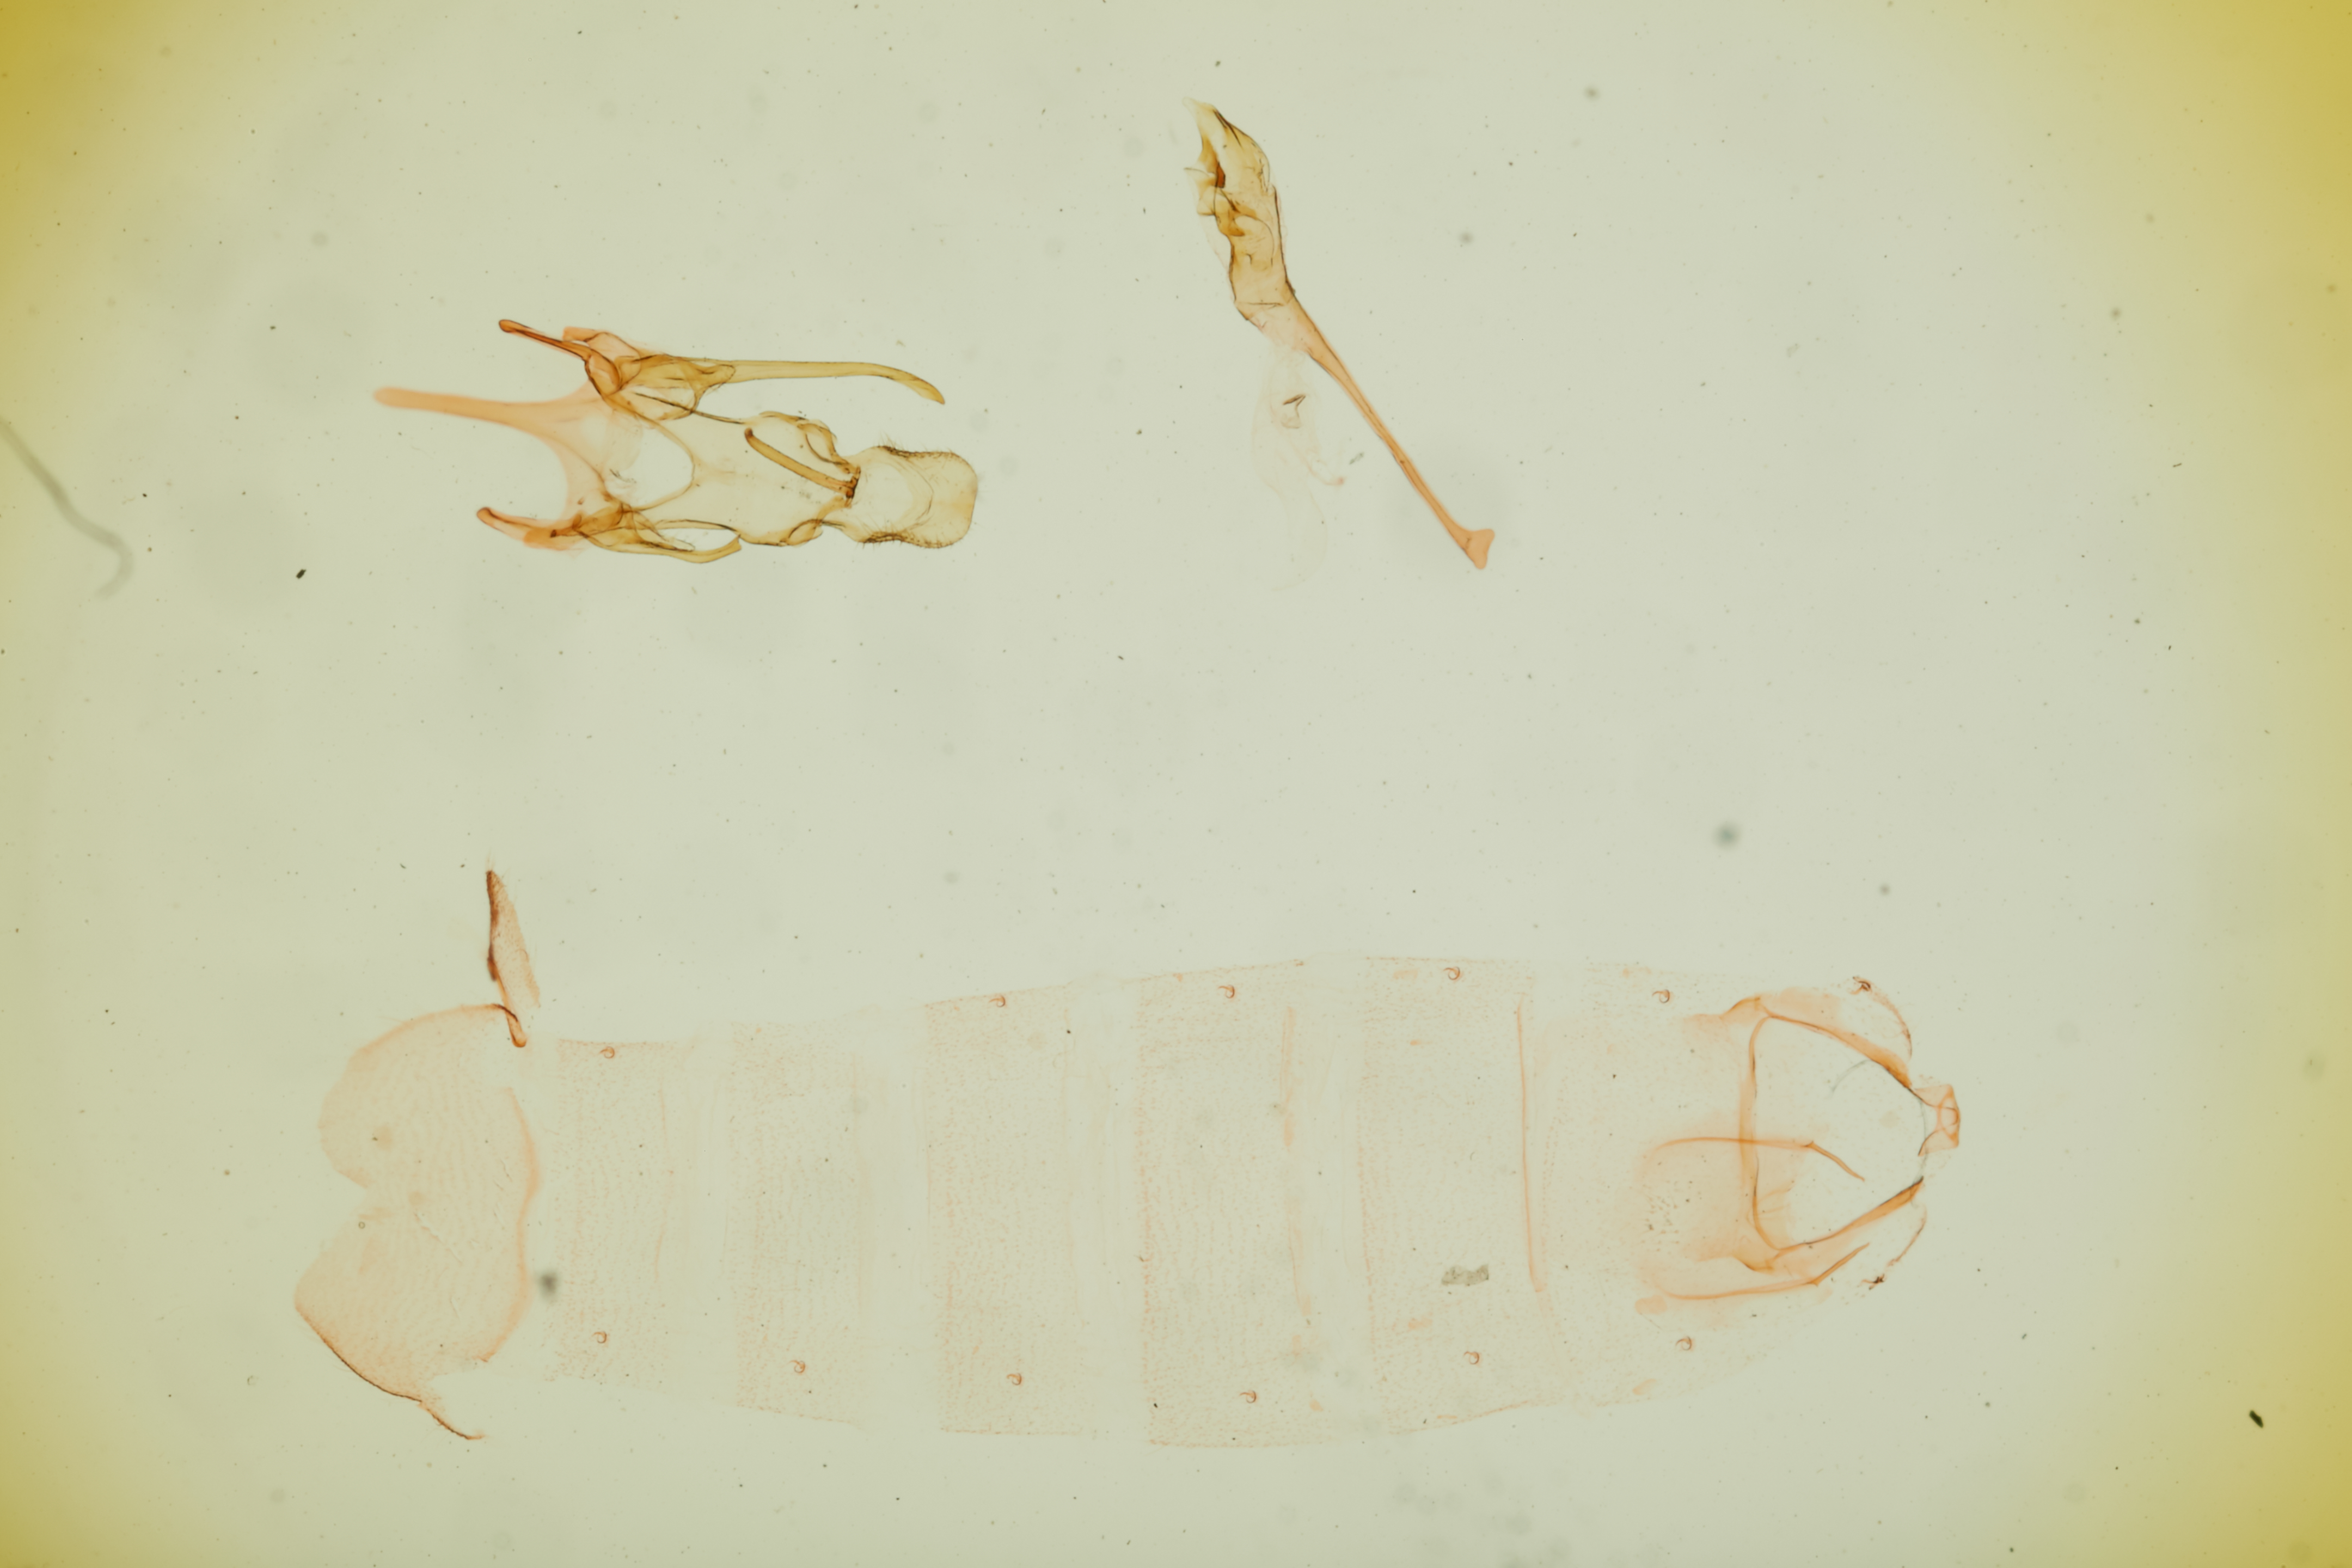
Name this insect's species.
Chionodes tessa
